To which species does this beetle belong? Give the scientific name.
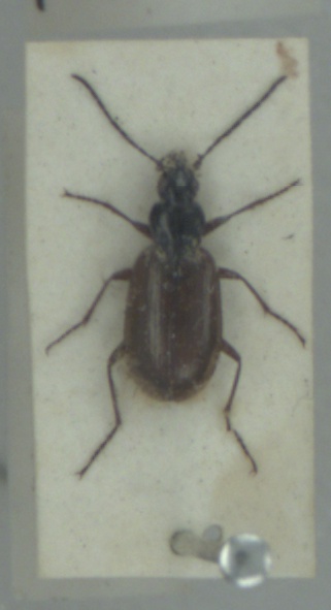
Agonum piceum
